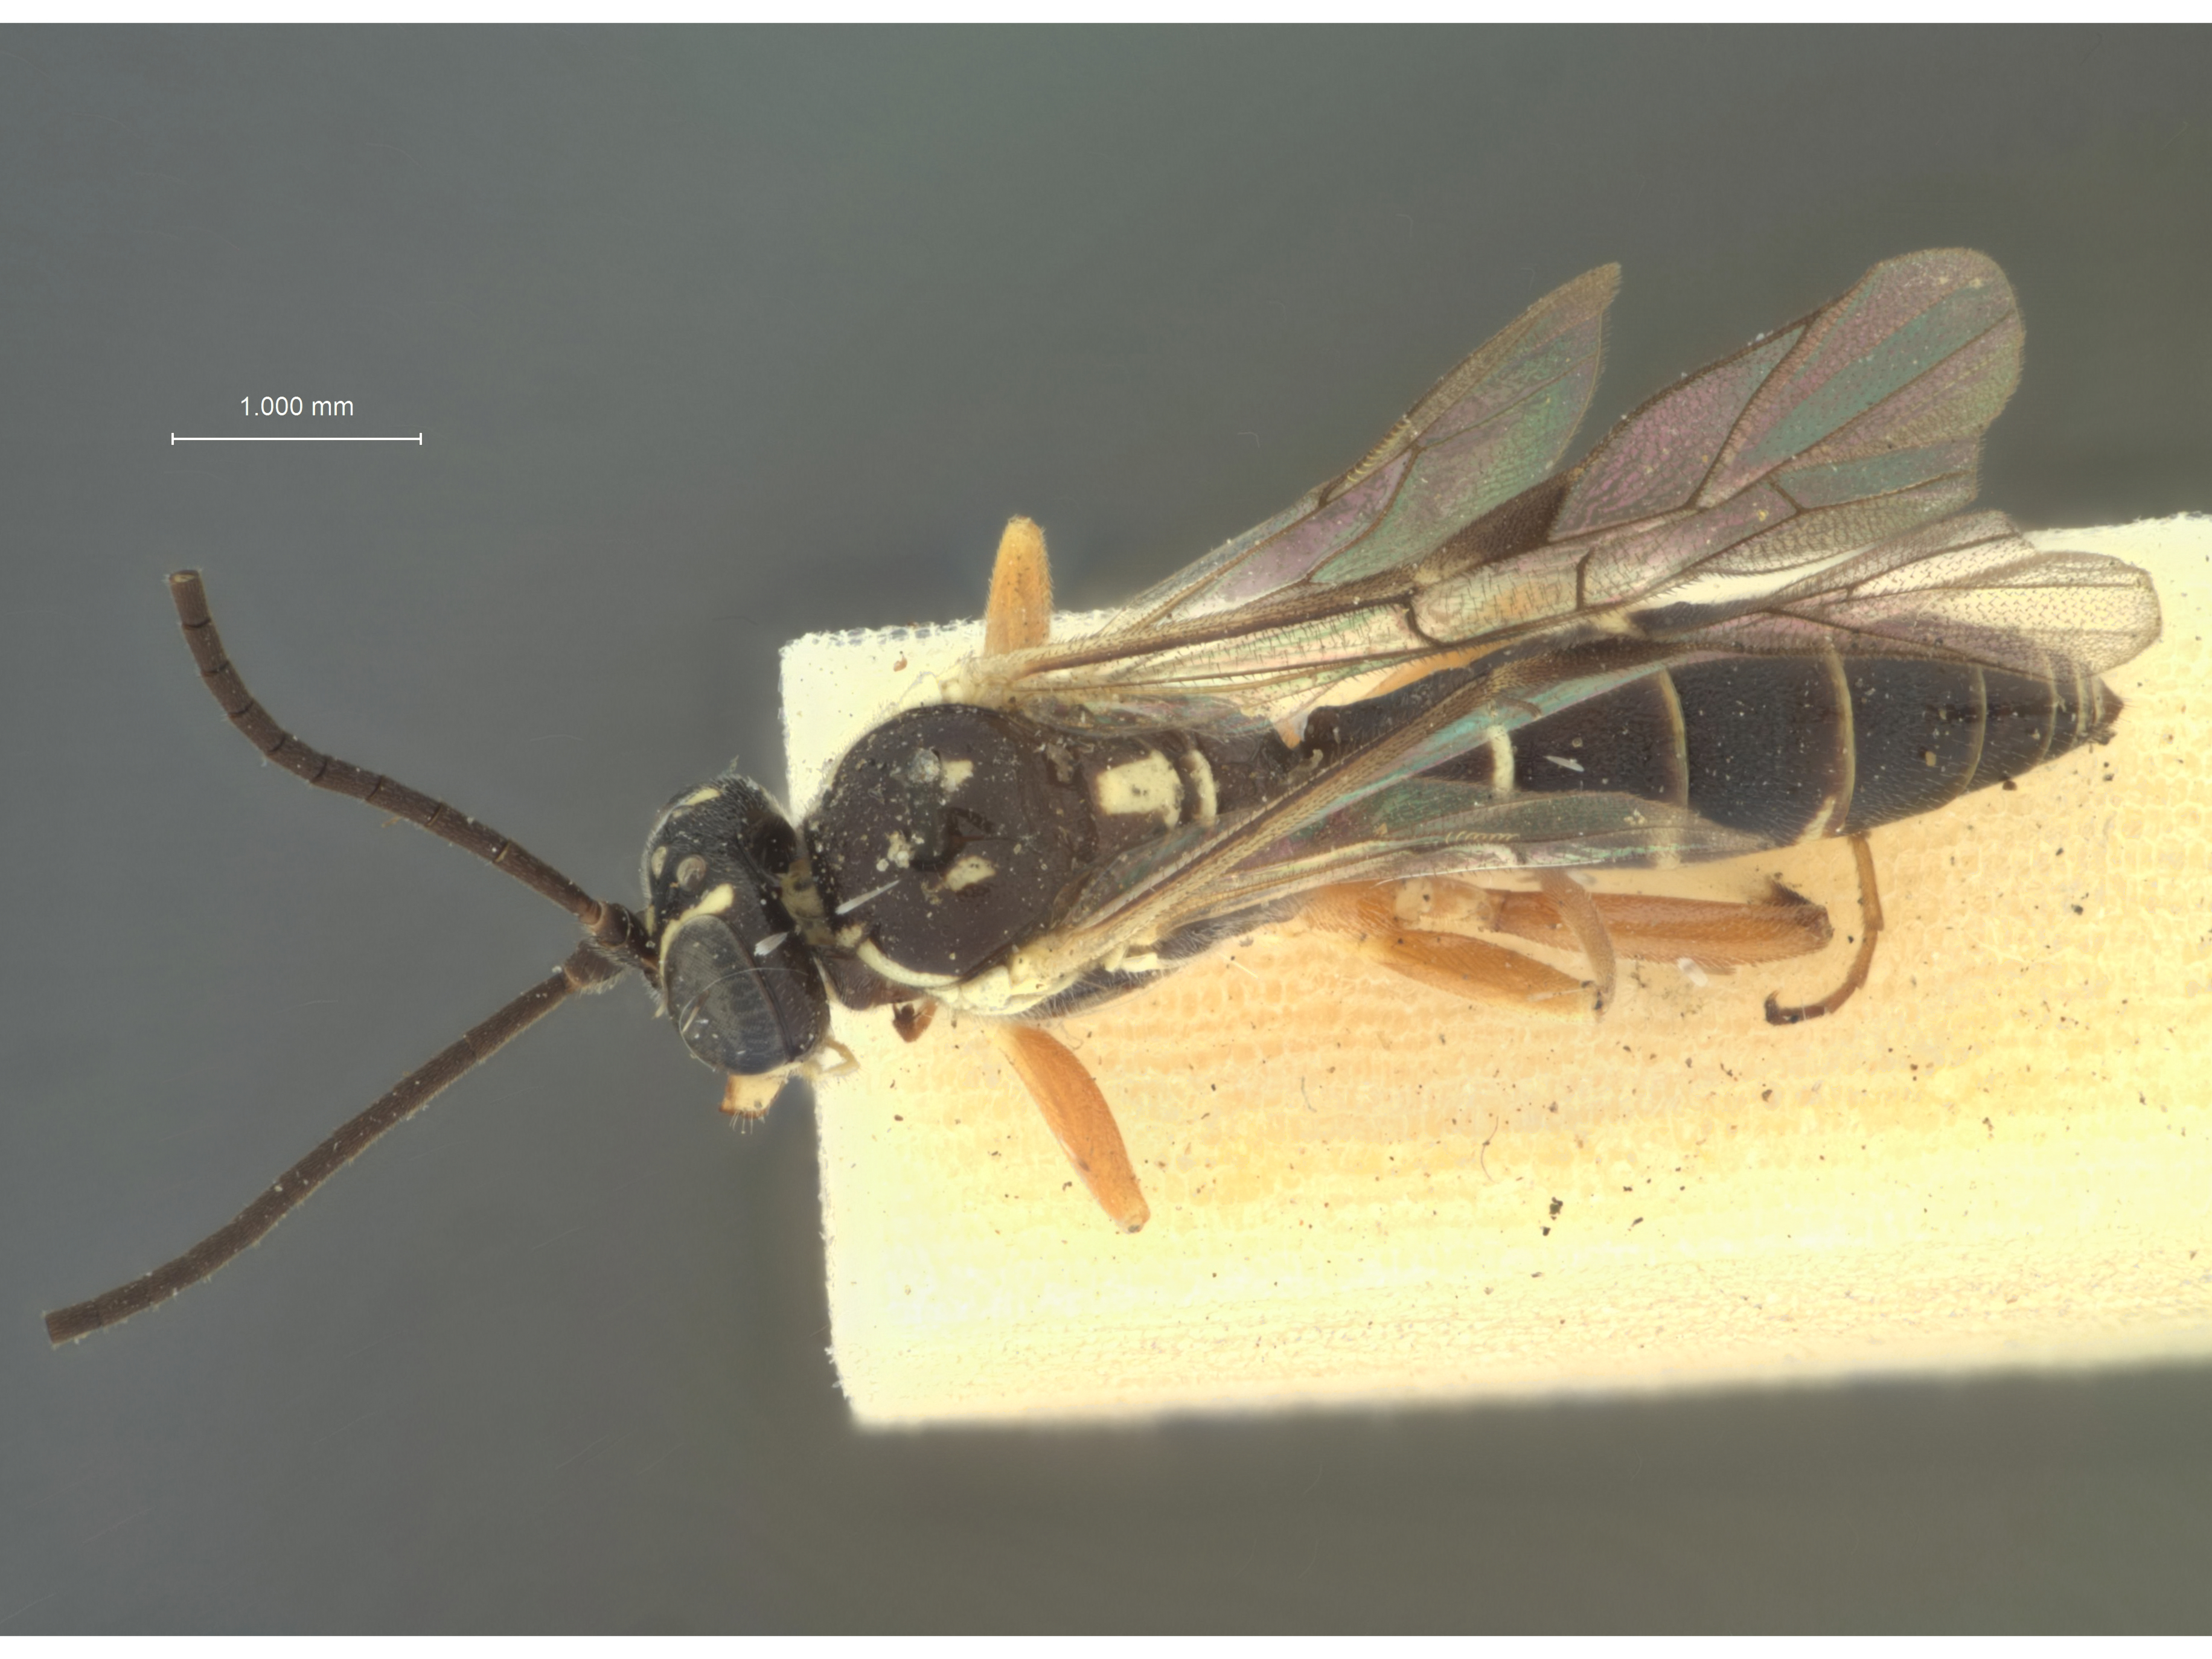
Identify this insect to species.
Bassus orbitalis
